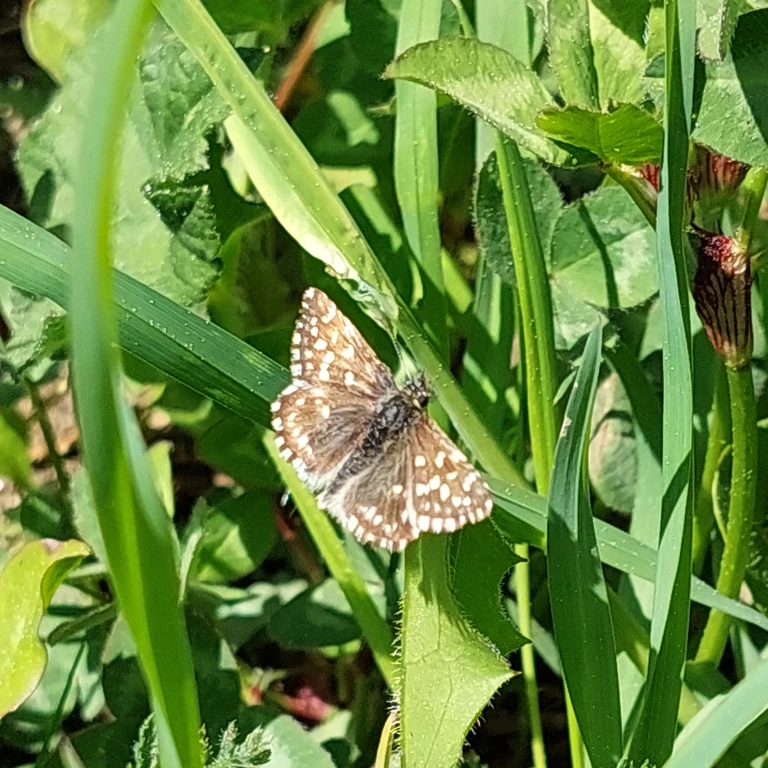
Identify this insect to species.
Pyrgus malvae
